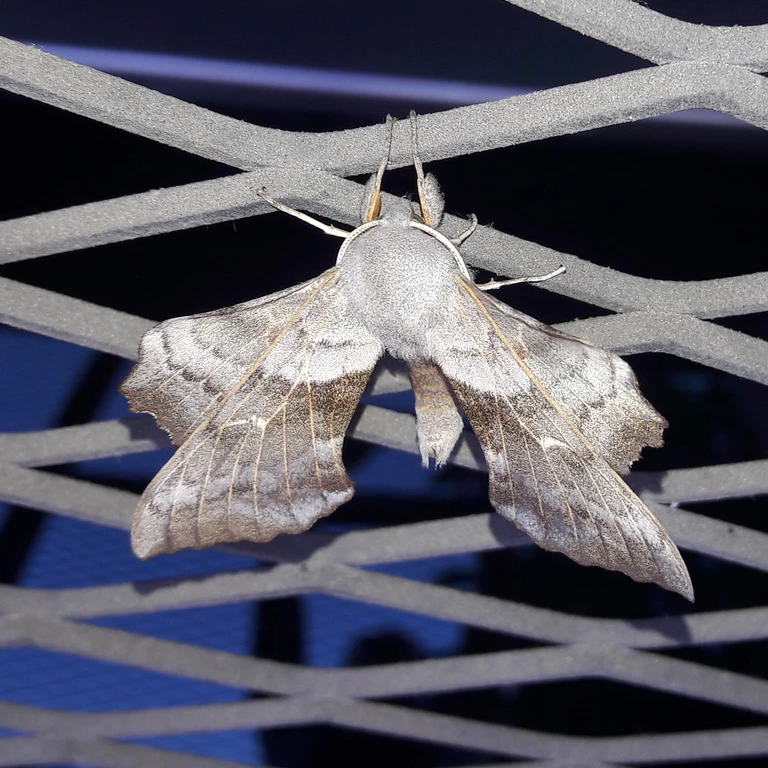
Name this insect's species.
Laothoe populi
